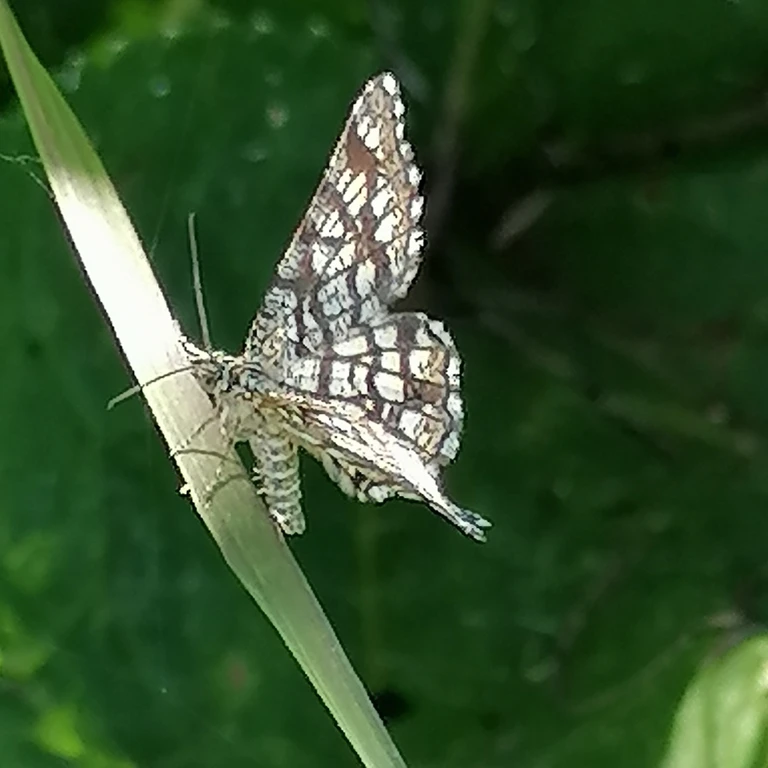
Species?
Chiasmia clathrata
